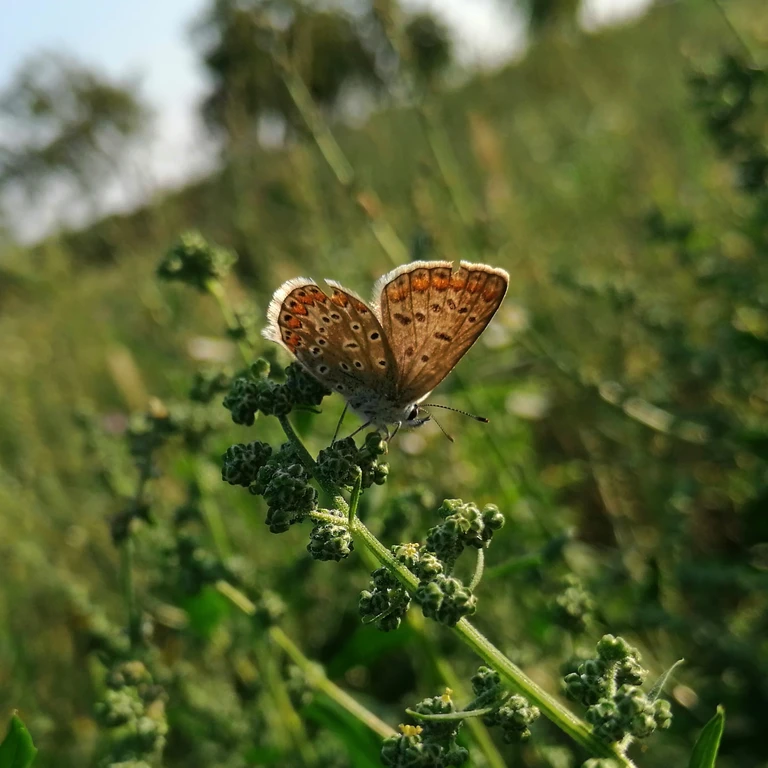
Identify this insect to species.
Polyommatus icarus
